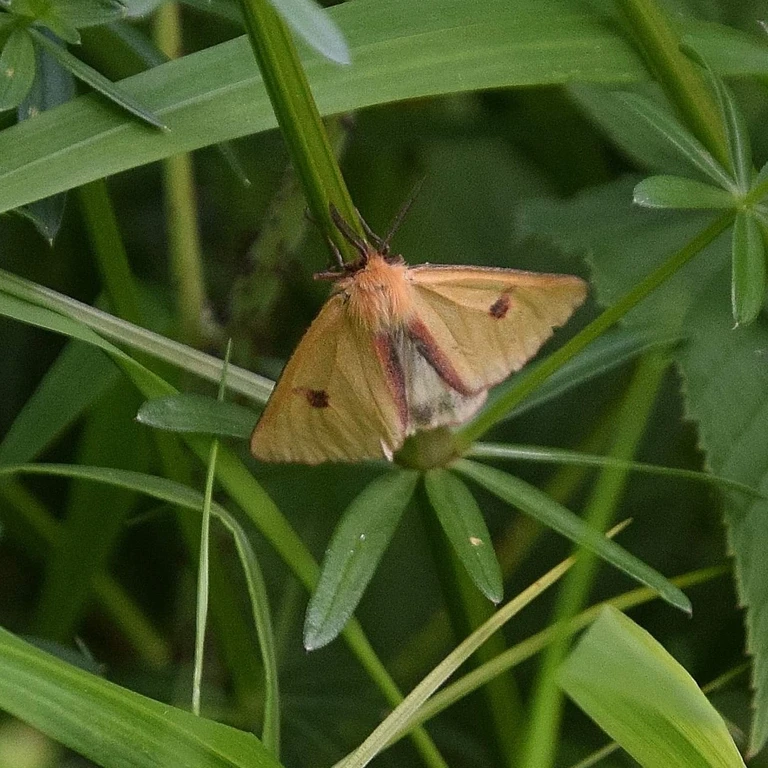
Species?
Diacrisia sannio
